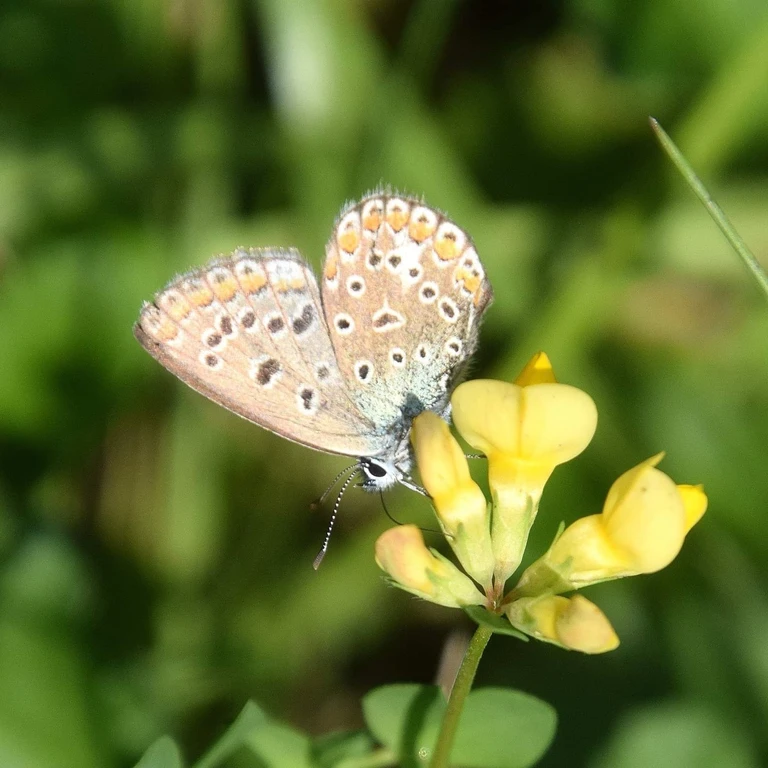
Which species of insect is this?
Polyommatus icarus
